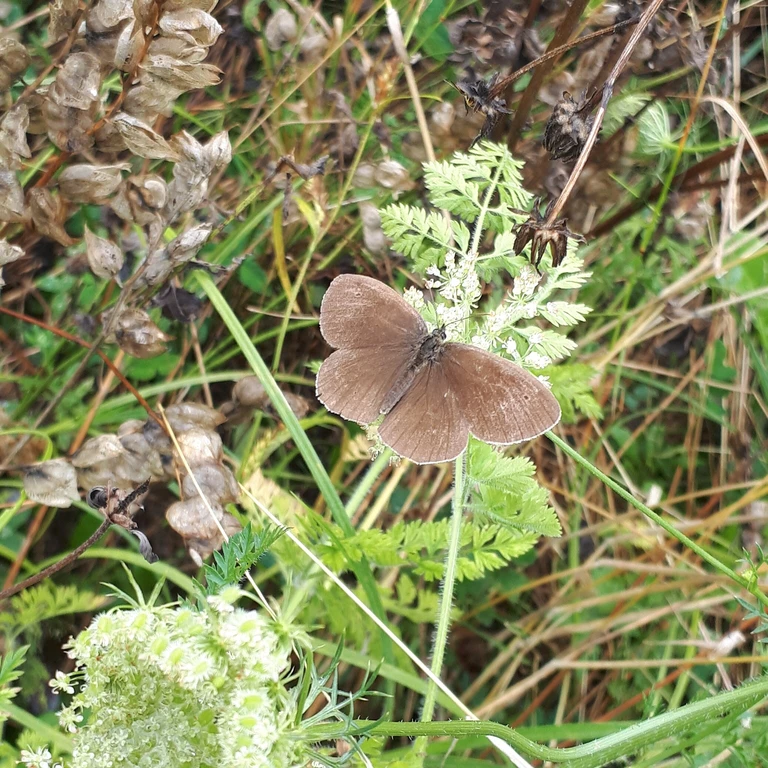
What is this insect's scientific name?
Aphantopus hyperantus
